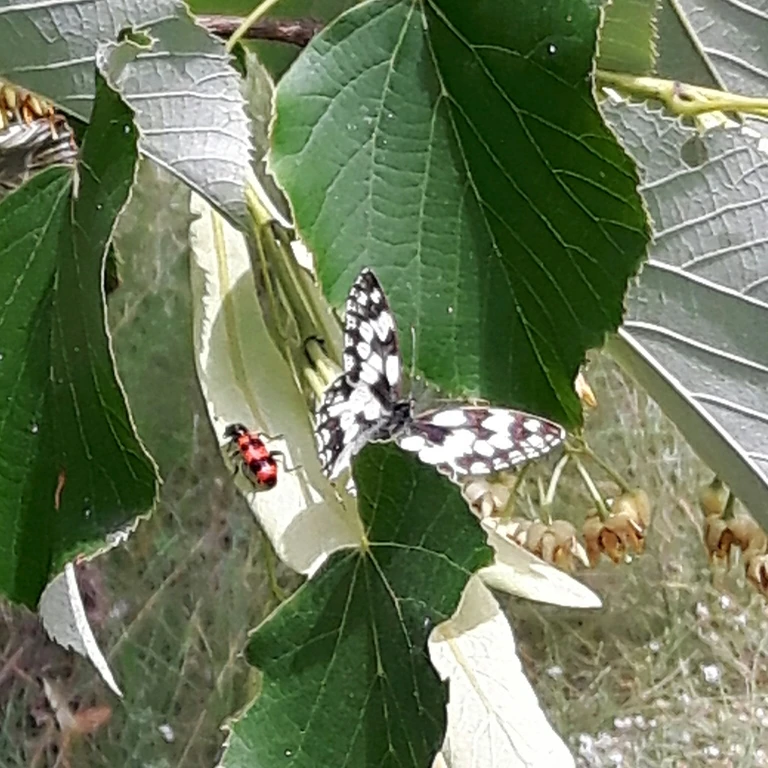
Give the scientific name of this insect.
Melanargia galathea
